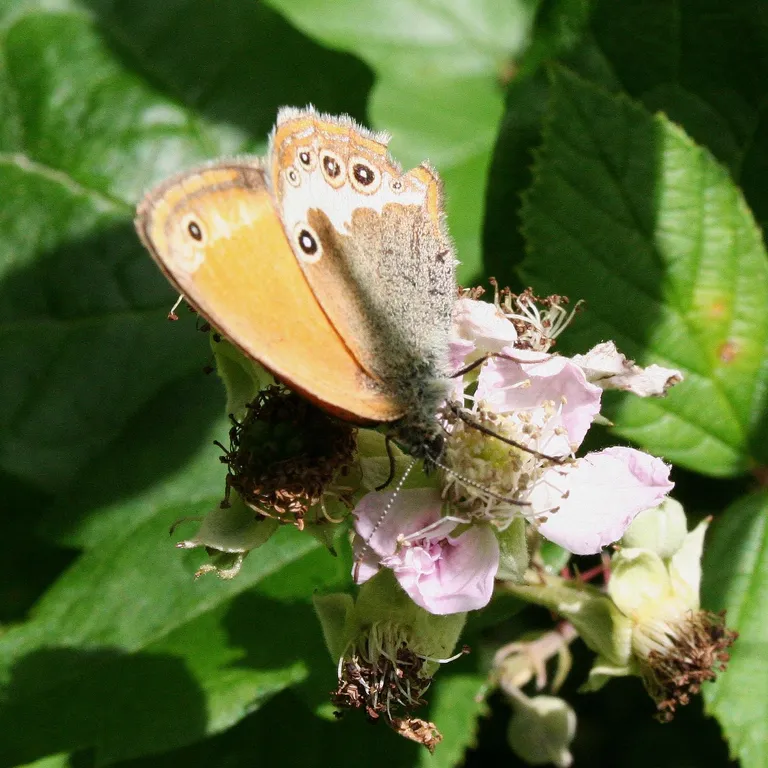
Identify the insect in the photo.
Coenonympha arcania
